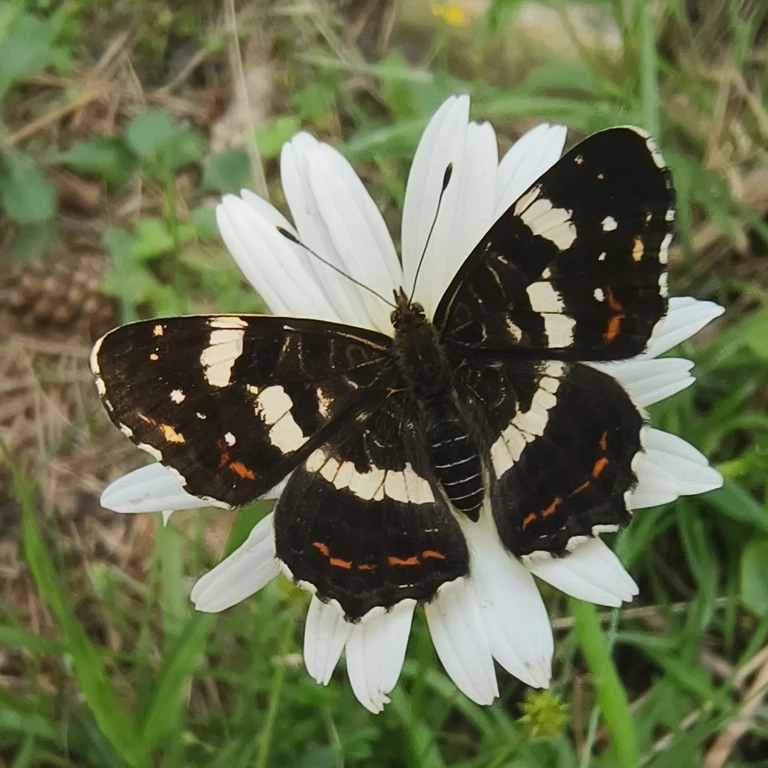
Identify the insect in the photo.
Araschnia levana
